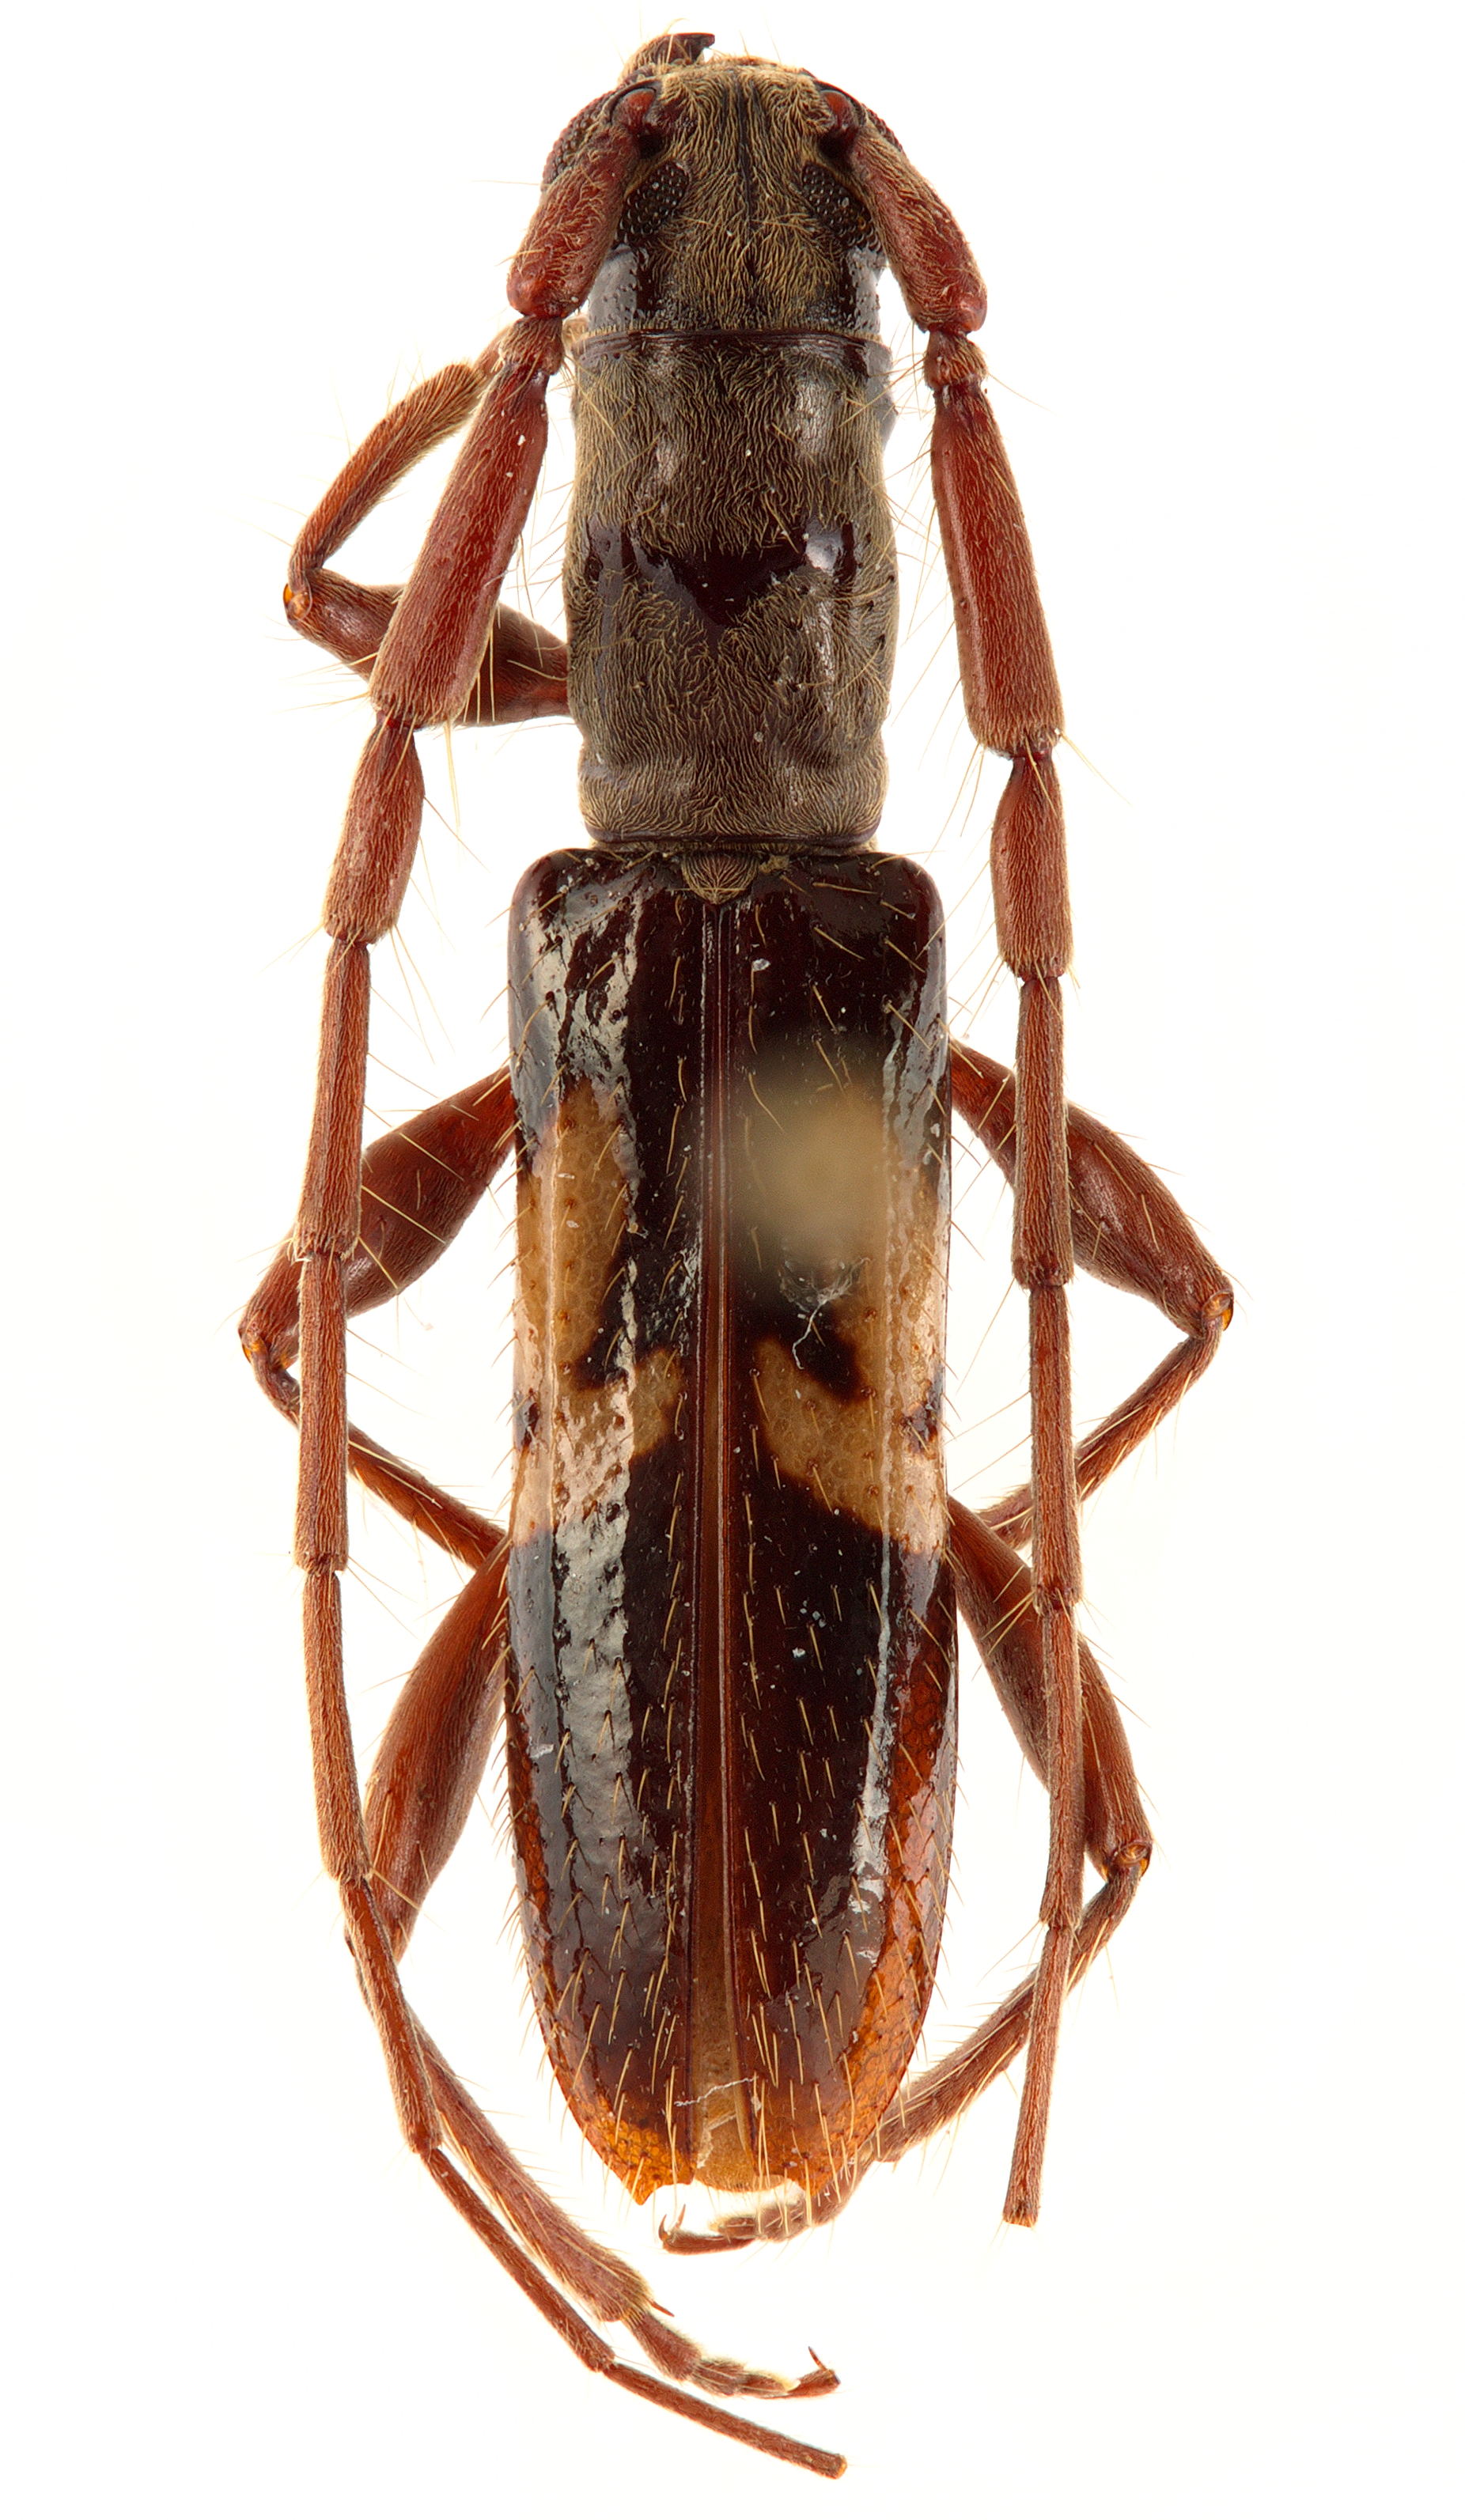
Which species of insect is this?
Compsibidion fairmairei
